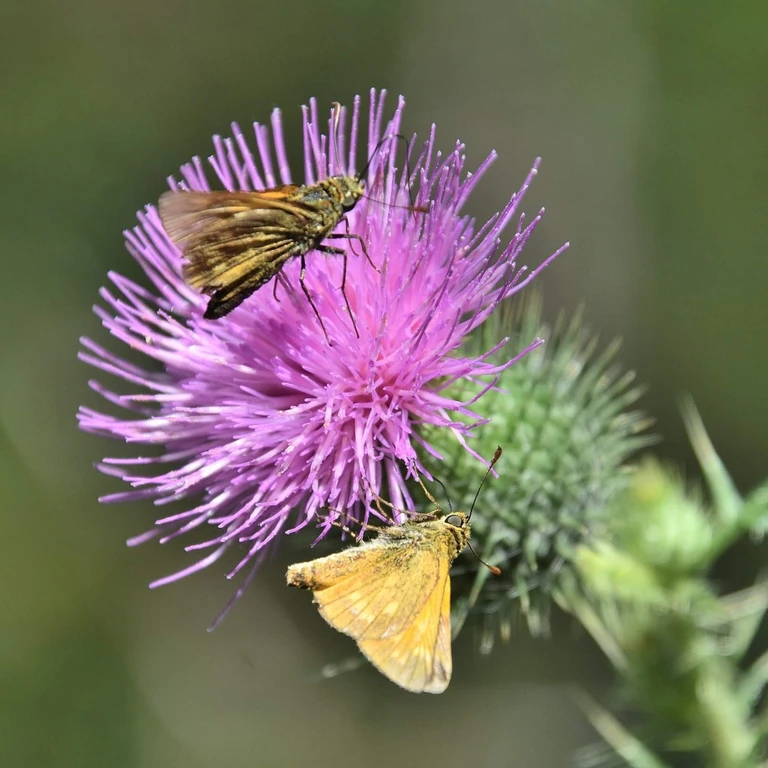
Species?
Ochlodes sylvanus (also Ochlodes venata)
